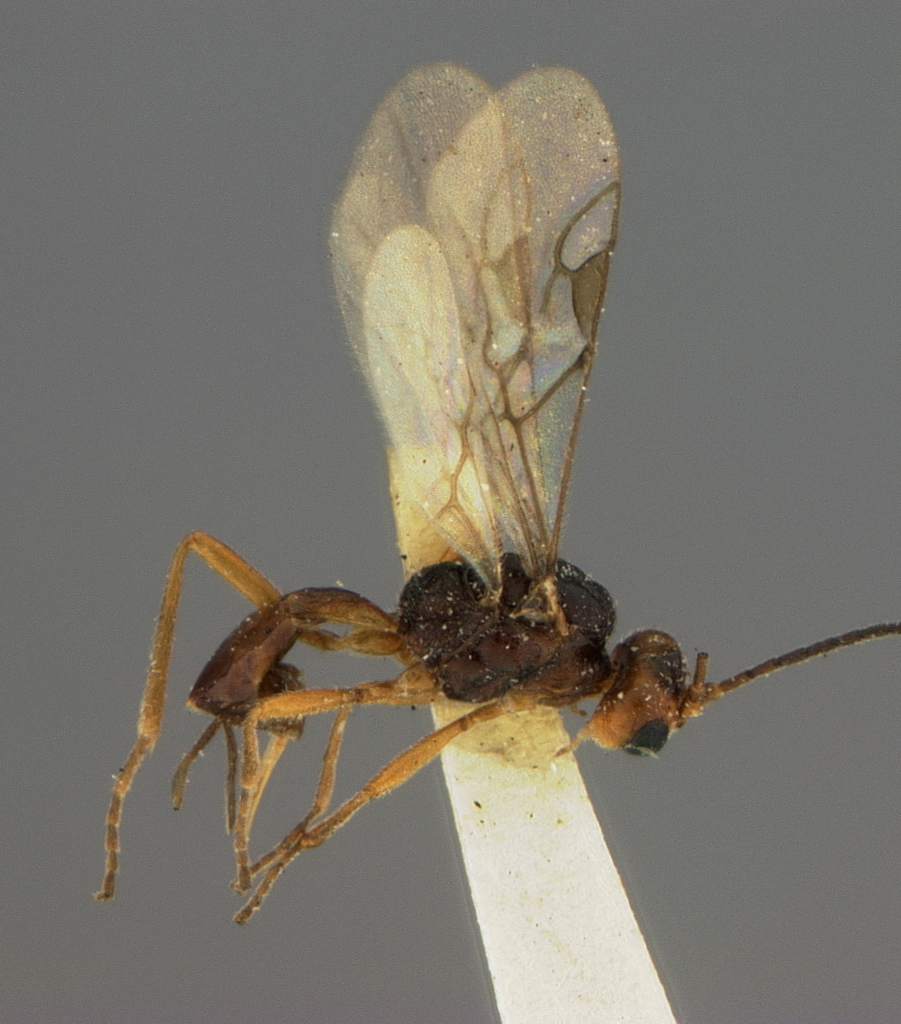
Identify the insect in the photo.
Perilitus gastrophysae
